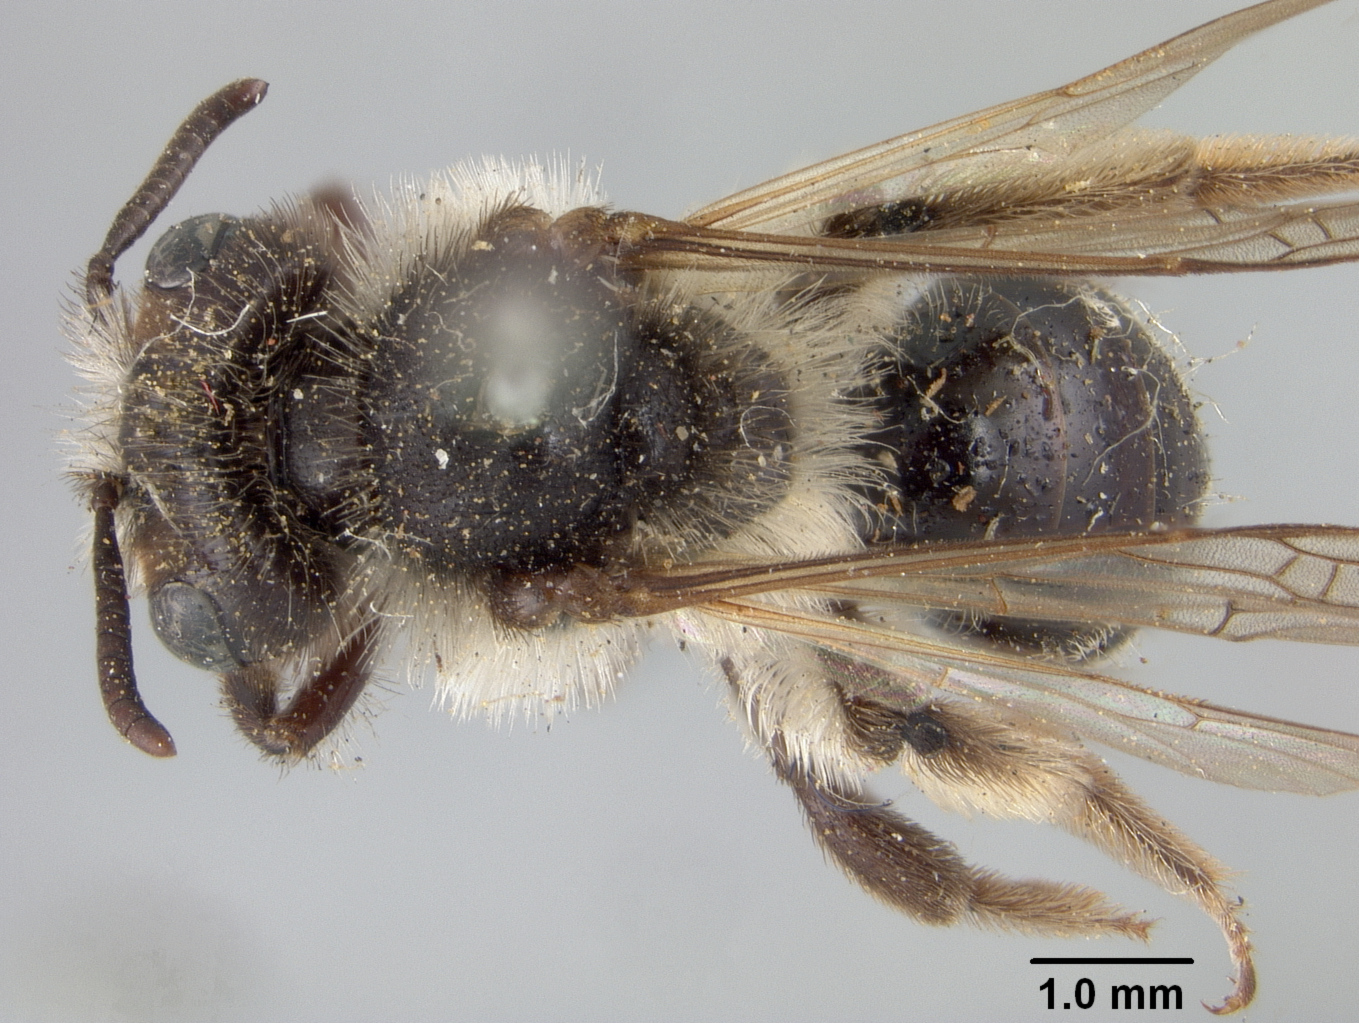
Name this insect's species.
Andrena parnassiae
